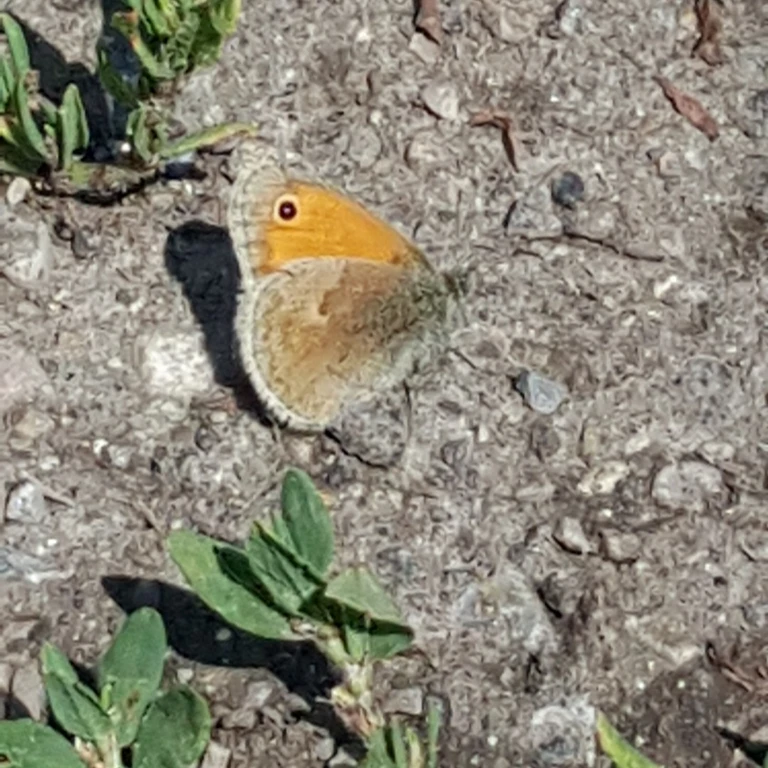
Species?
Coenonympha pamphilus
